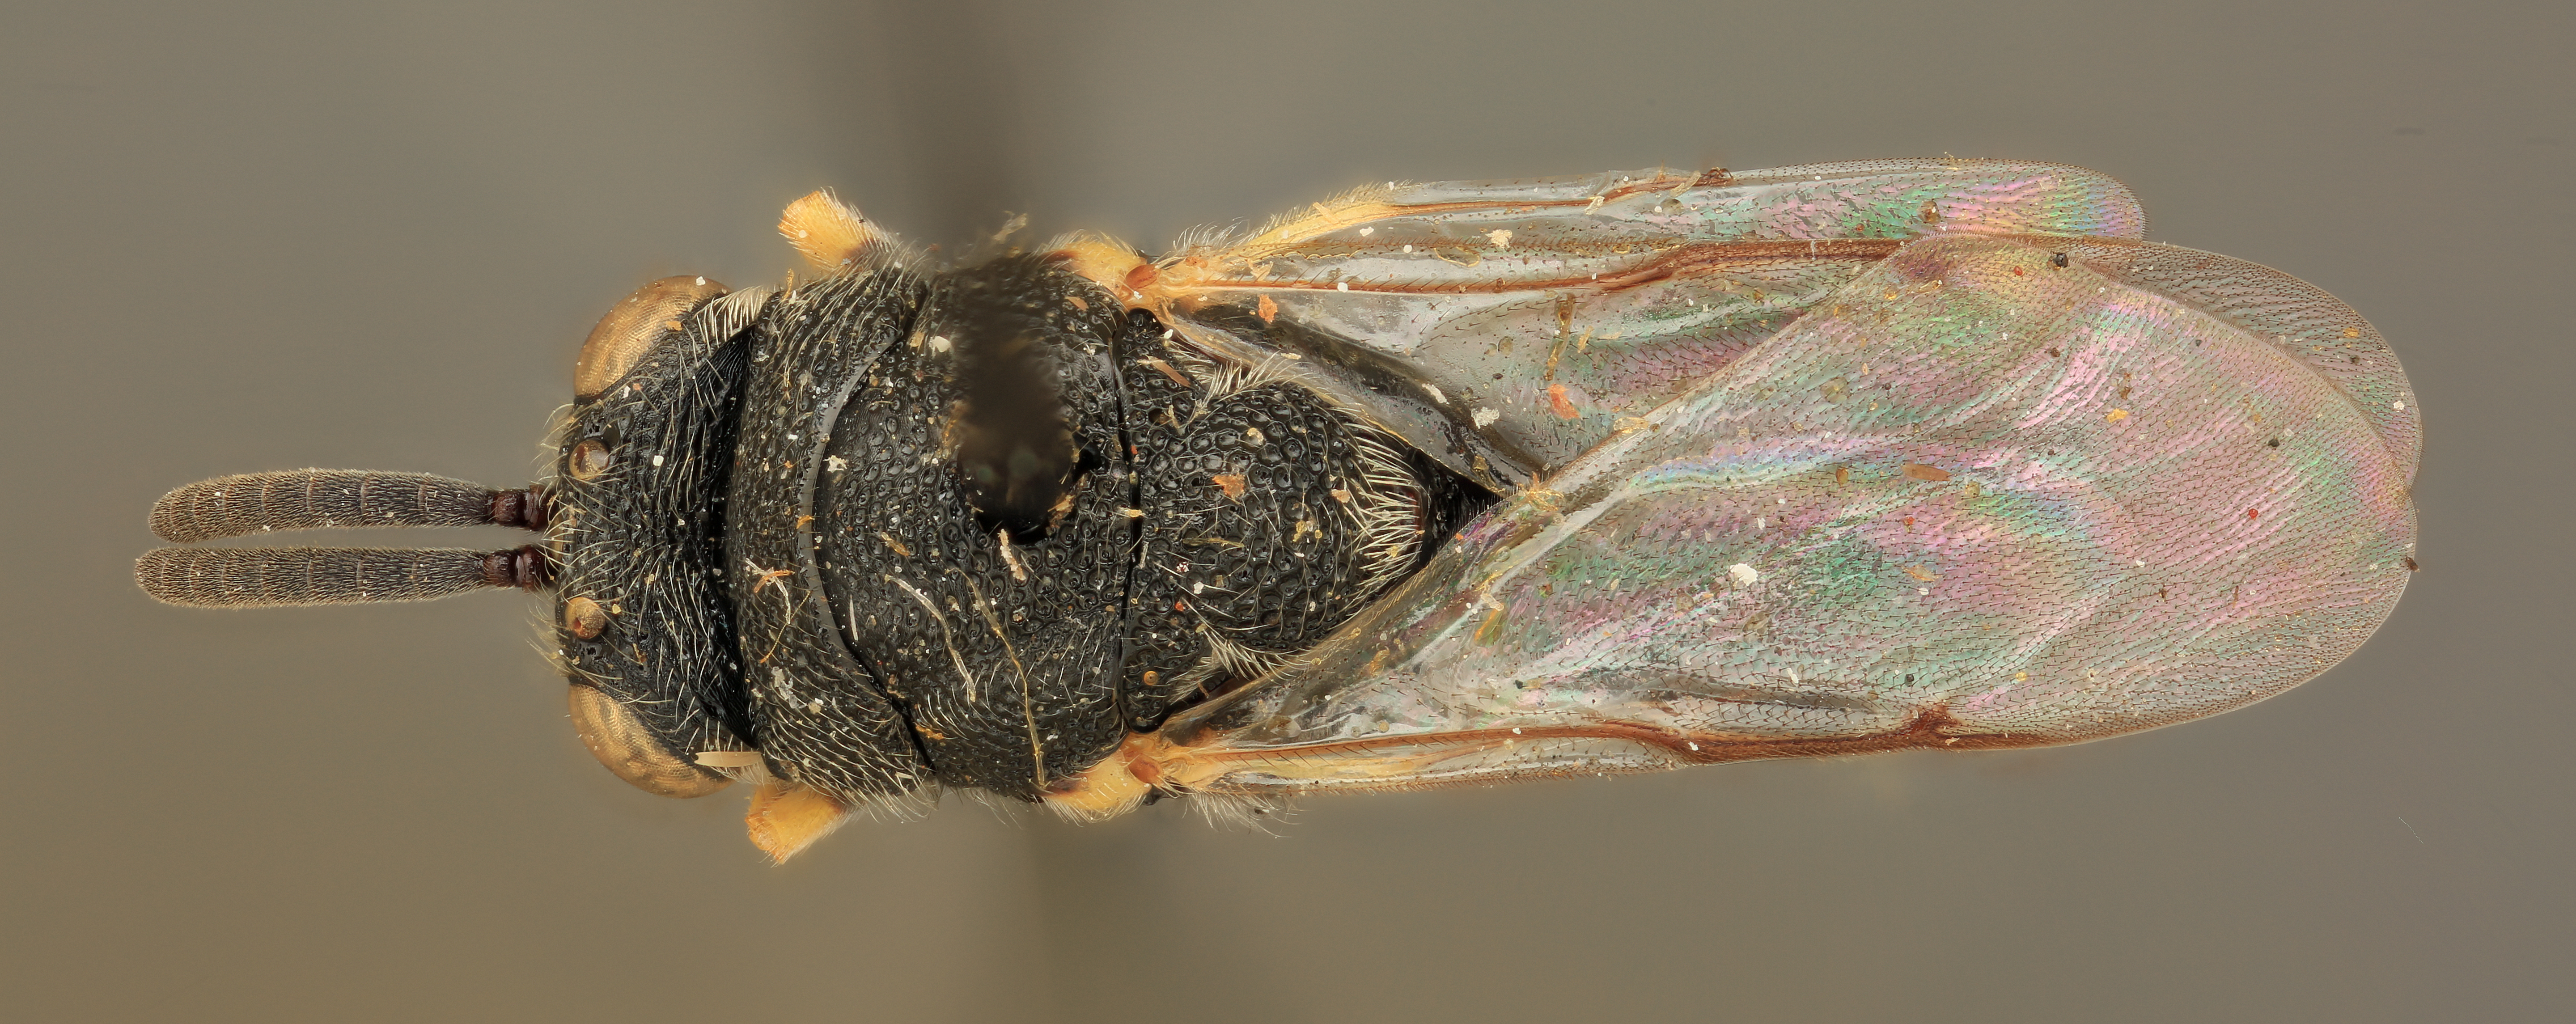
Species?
Chalcis abiesae
